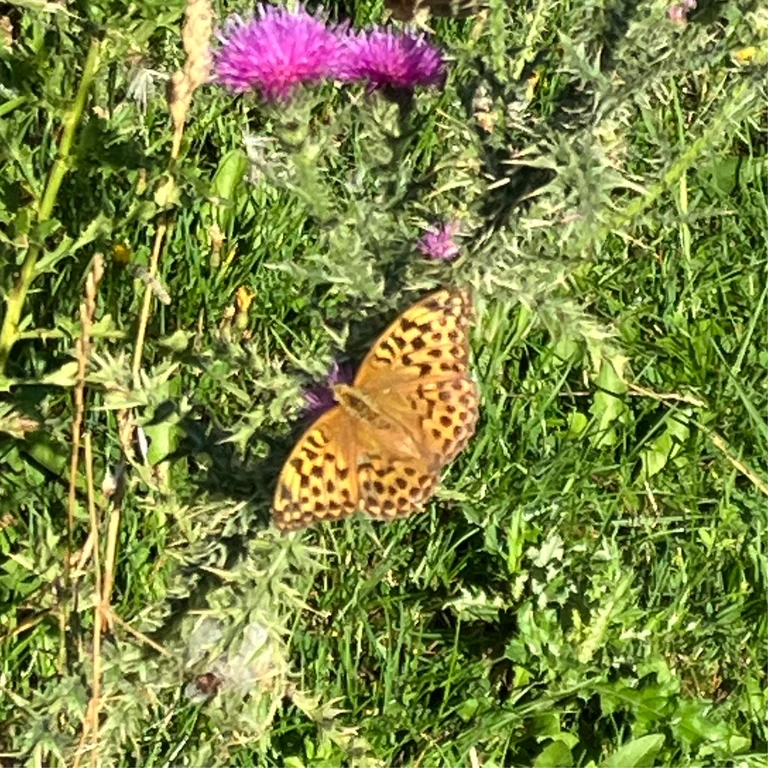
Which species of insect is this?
Argynnis paphia
